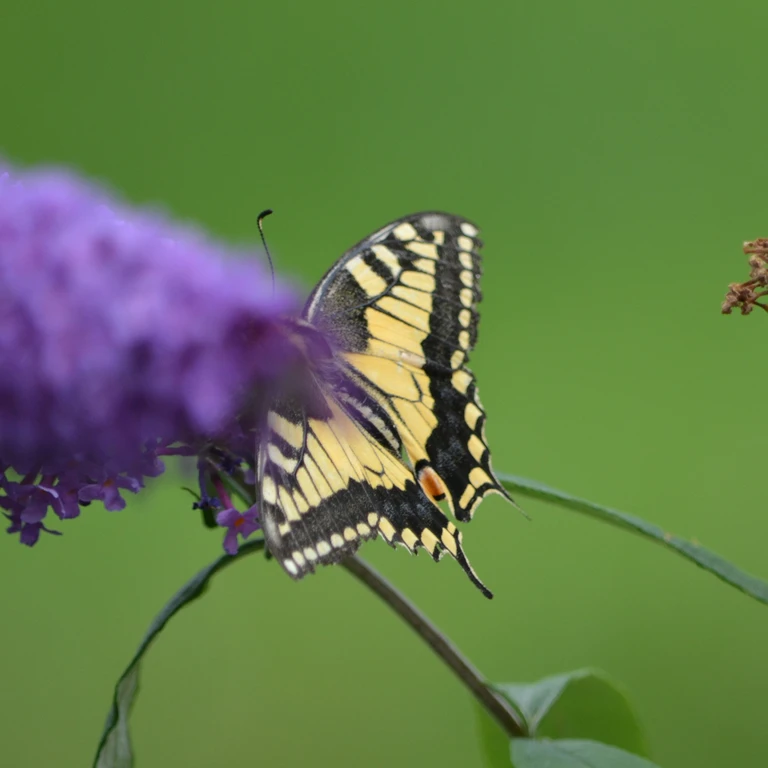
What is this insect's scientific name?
Papilio machaon
